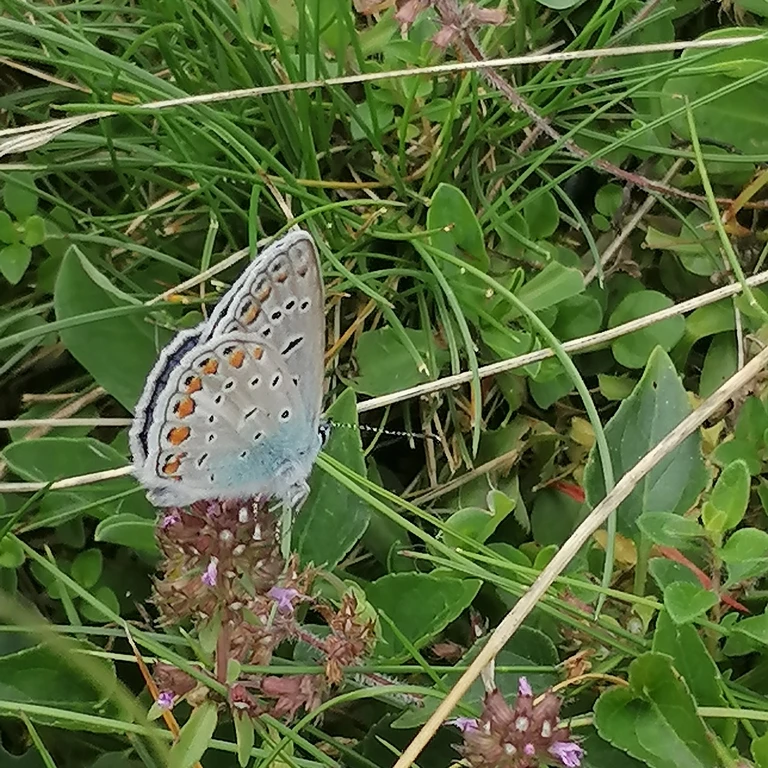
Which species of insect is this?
Polyommatus icarus
